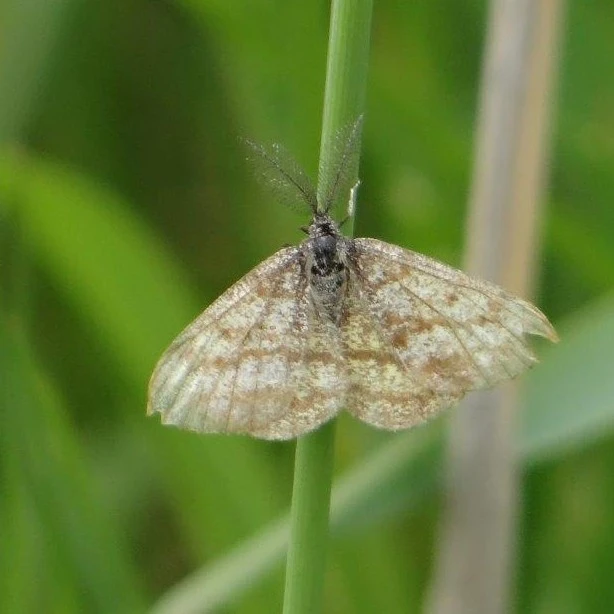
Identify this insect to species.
Ematurga atomaria
